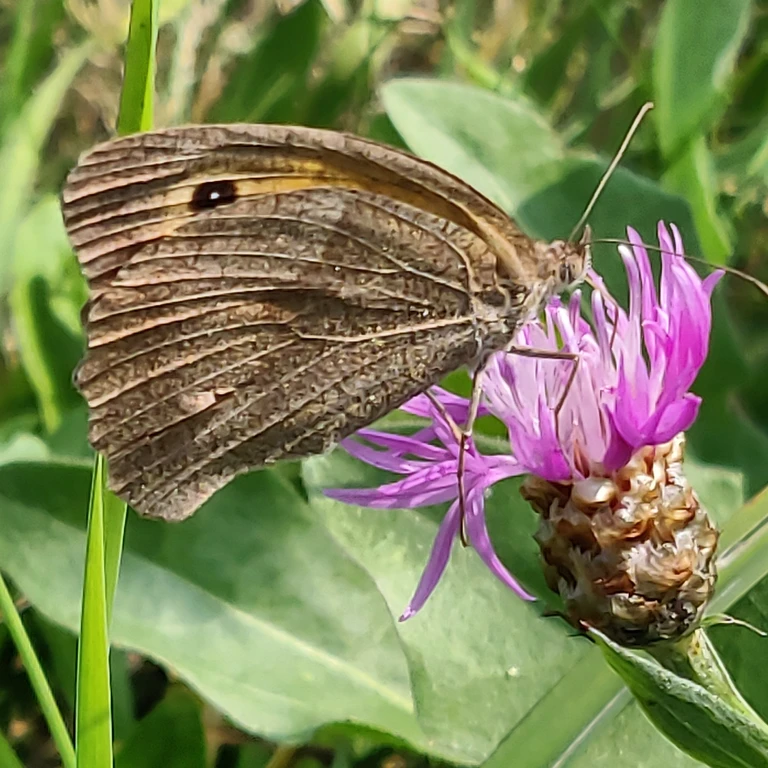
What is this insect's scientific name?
Maniola jurtina
